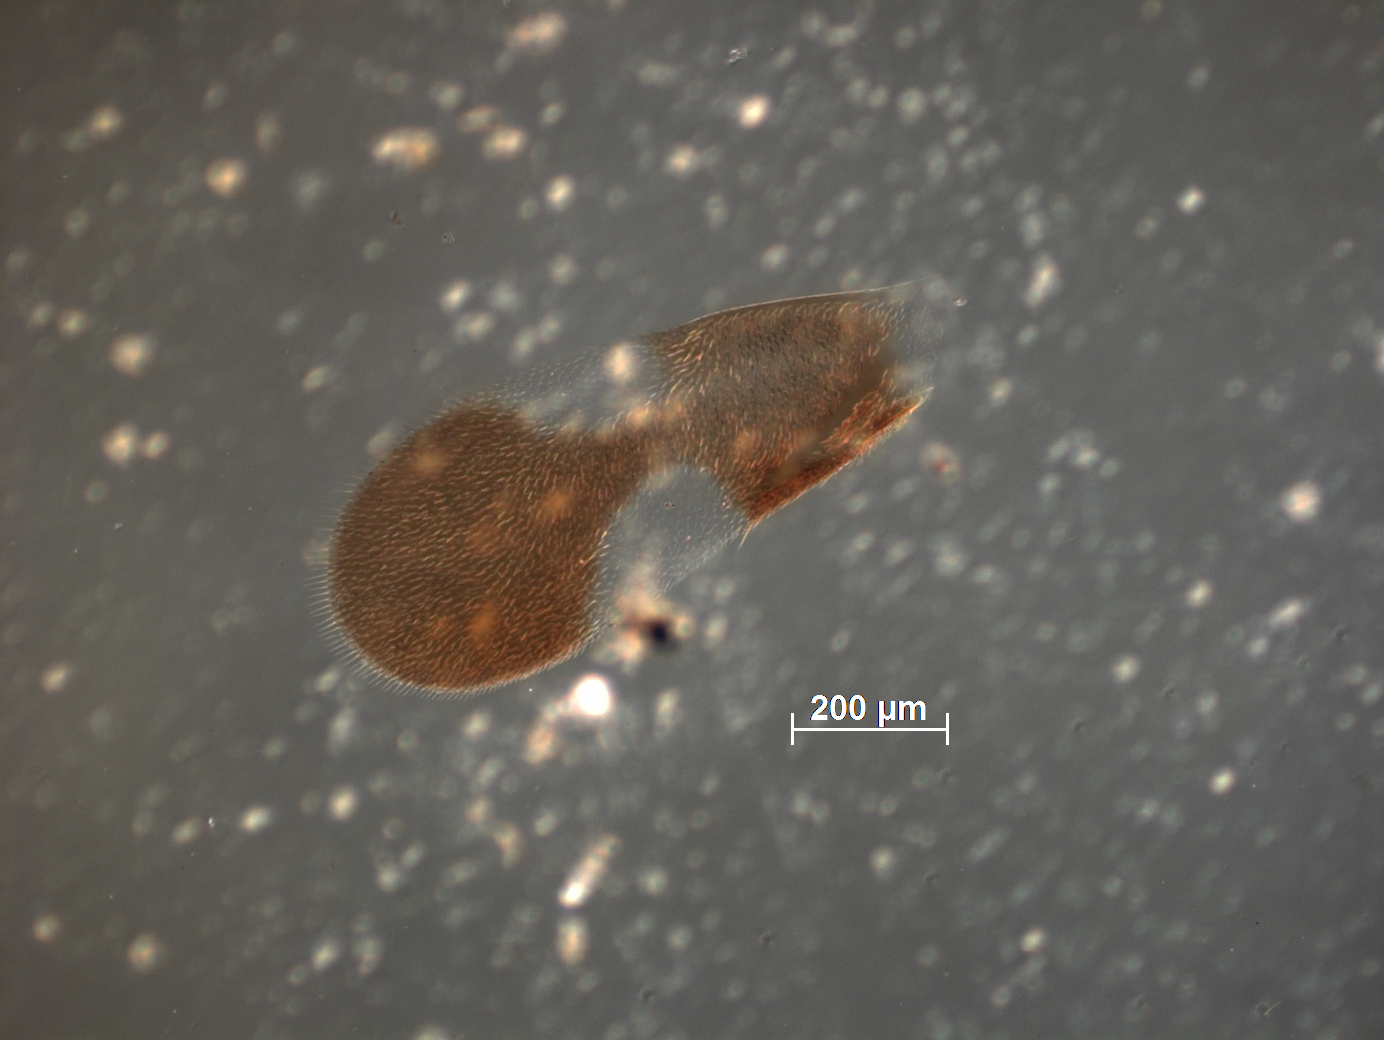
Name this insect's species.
Masia deccanensis
